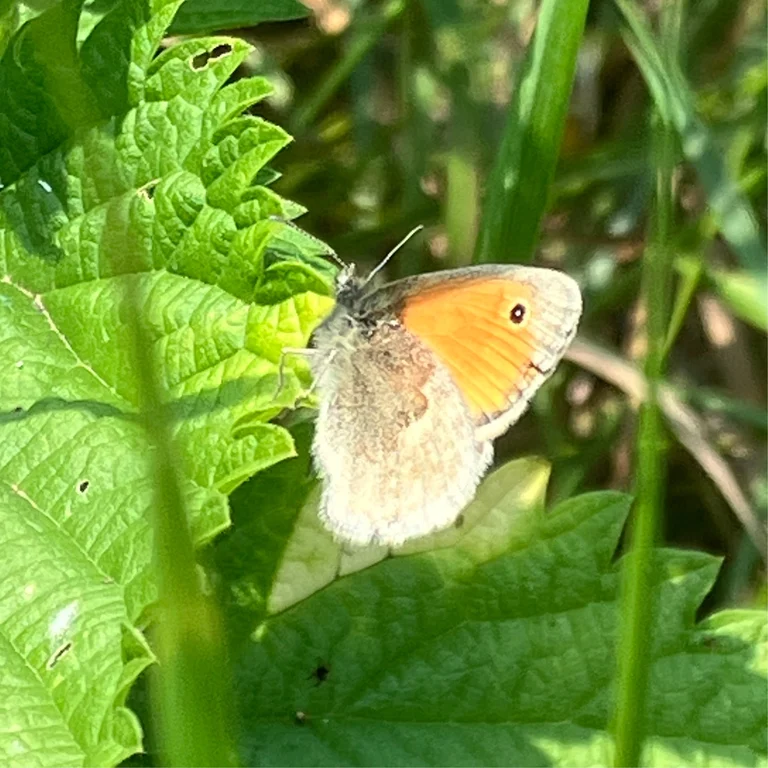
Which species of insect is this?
Coenonympha pamphilus
